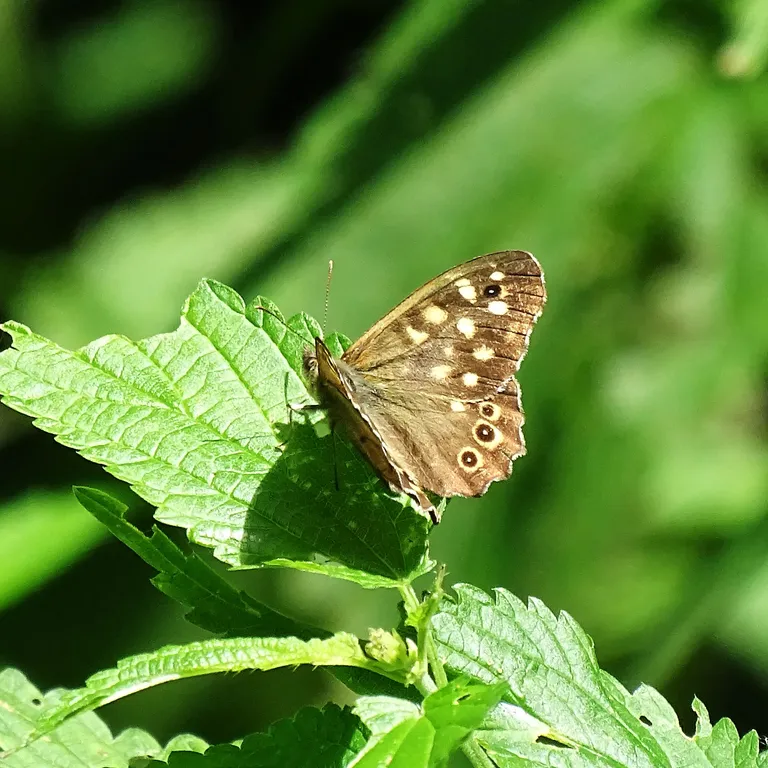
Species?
Pararge aegeria
